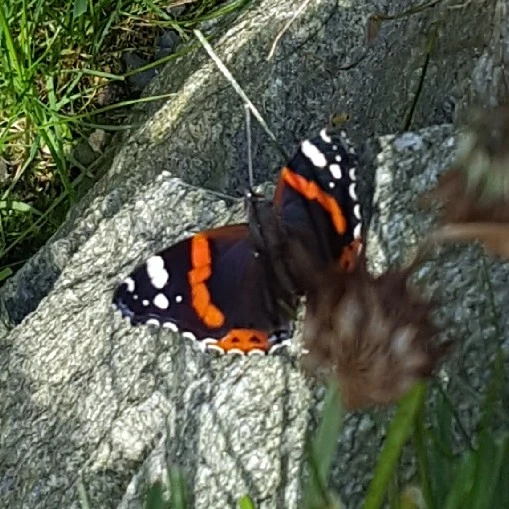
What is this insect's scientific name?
Vanessa atalanta
